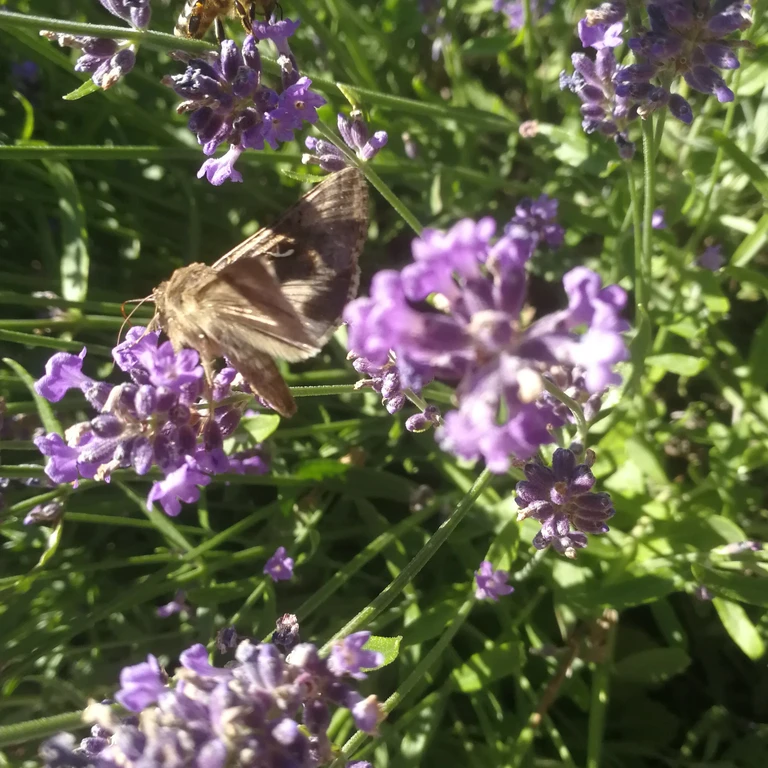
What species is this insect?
Autographa gamma
